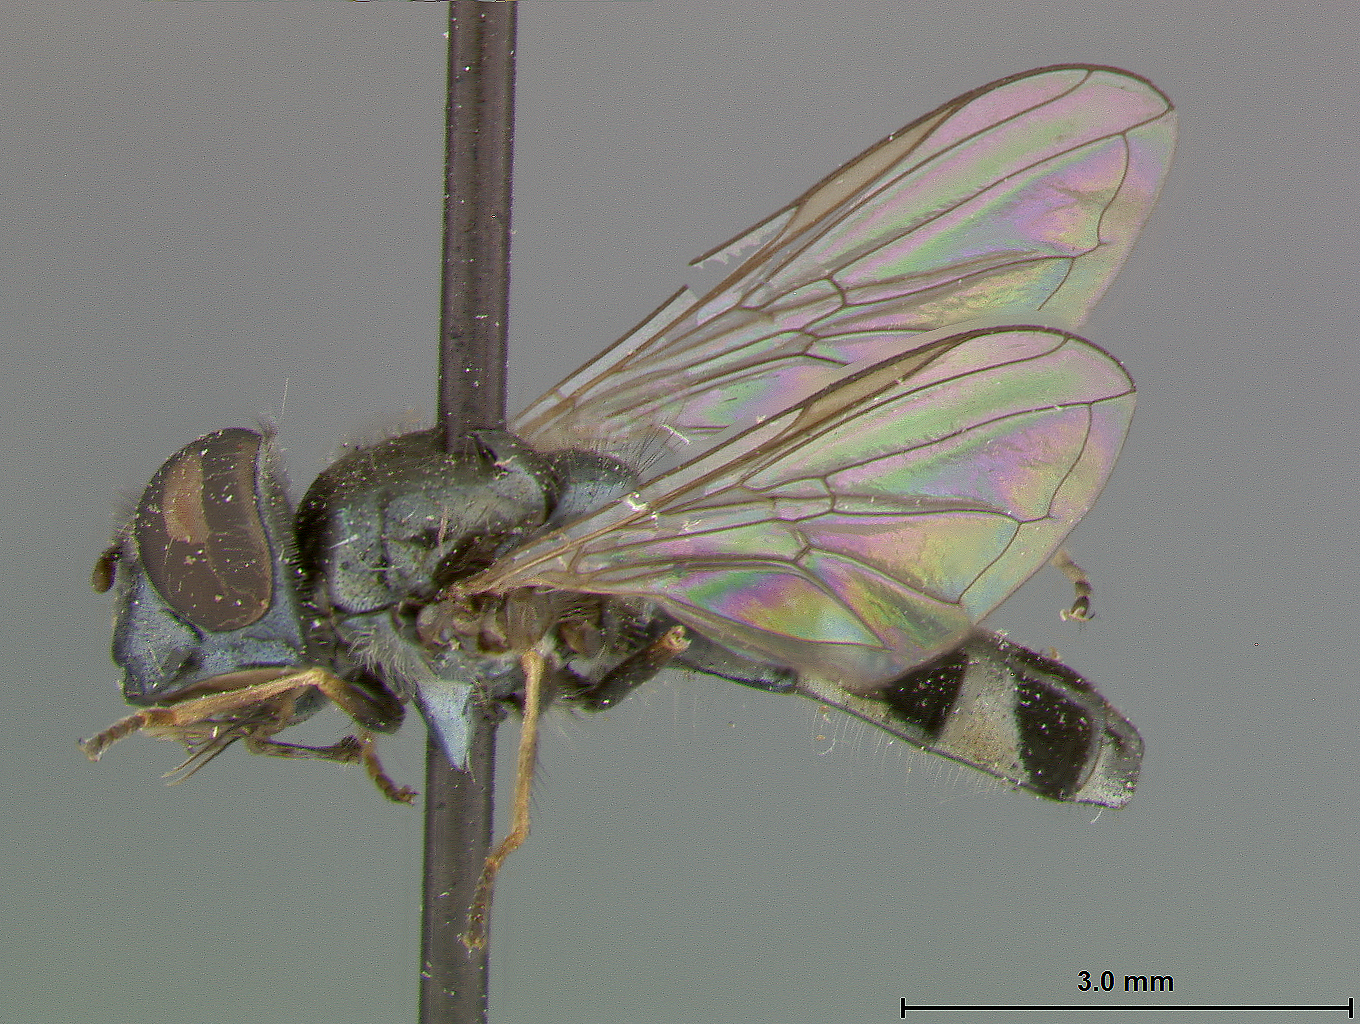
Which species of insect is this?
Melanostoma ontario
